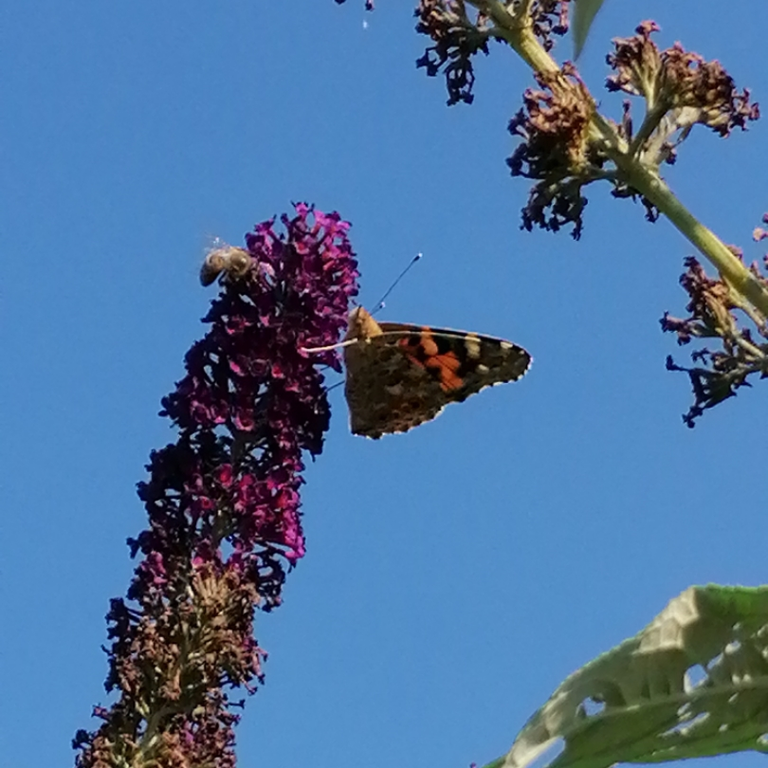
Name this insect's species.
Vanessa cardui
